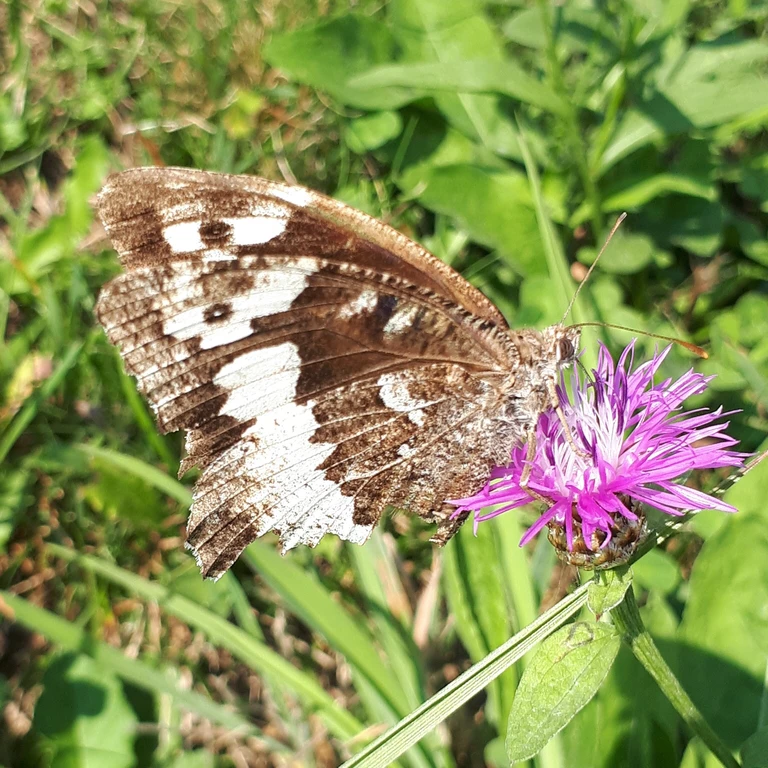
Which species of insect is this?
Brintesia circe
